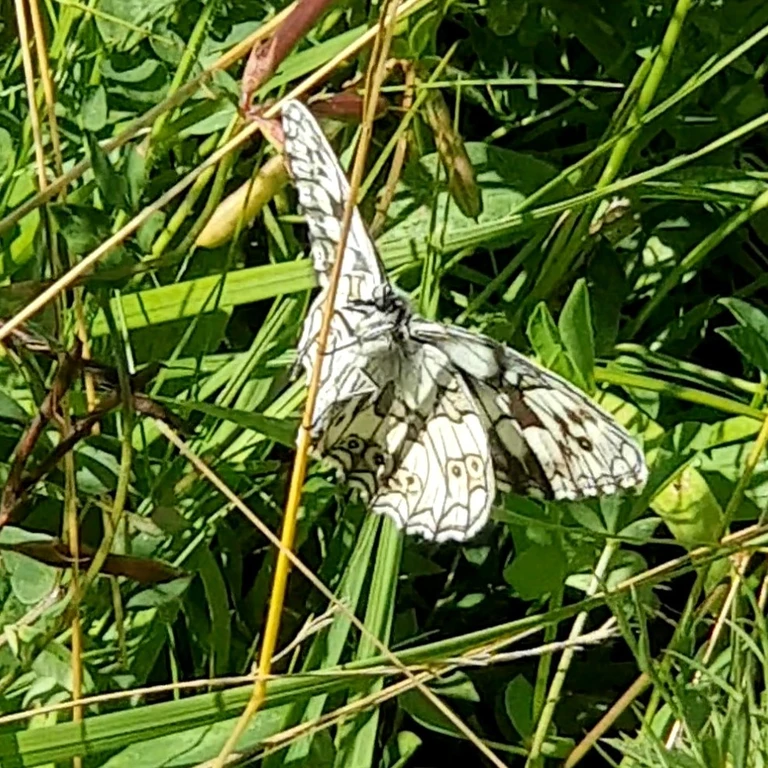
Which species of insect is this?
Melanargia galathea
